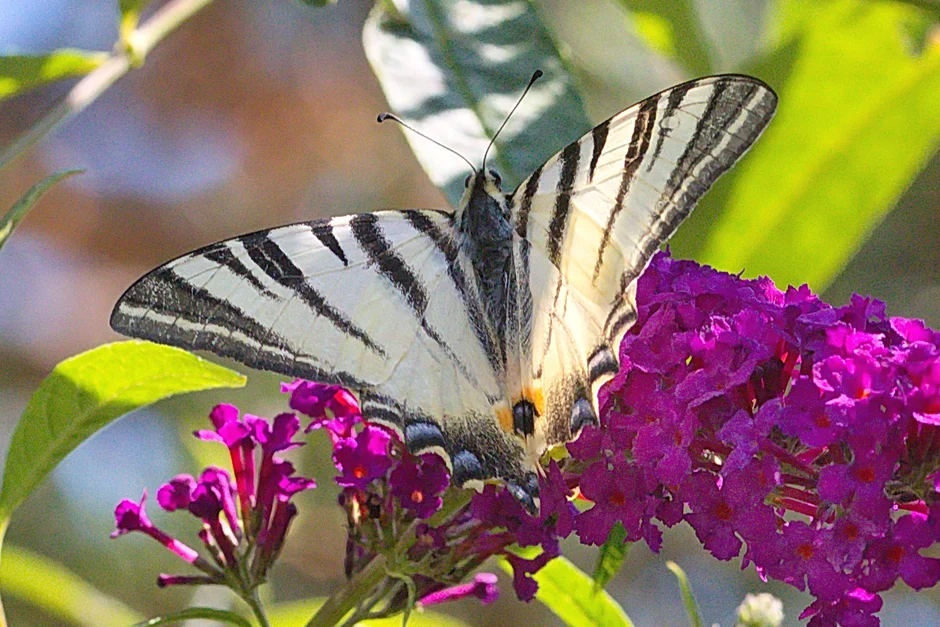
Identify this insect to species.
Iphiclides podalirius
